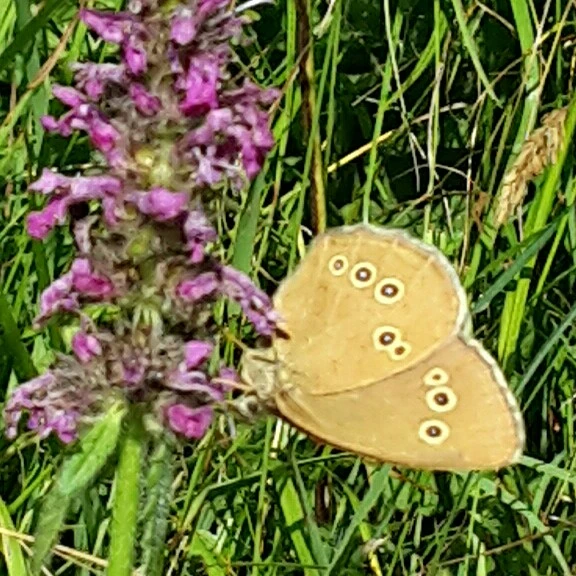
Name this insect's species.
Aphantopus hyperantus
